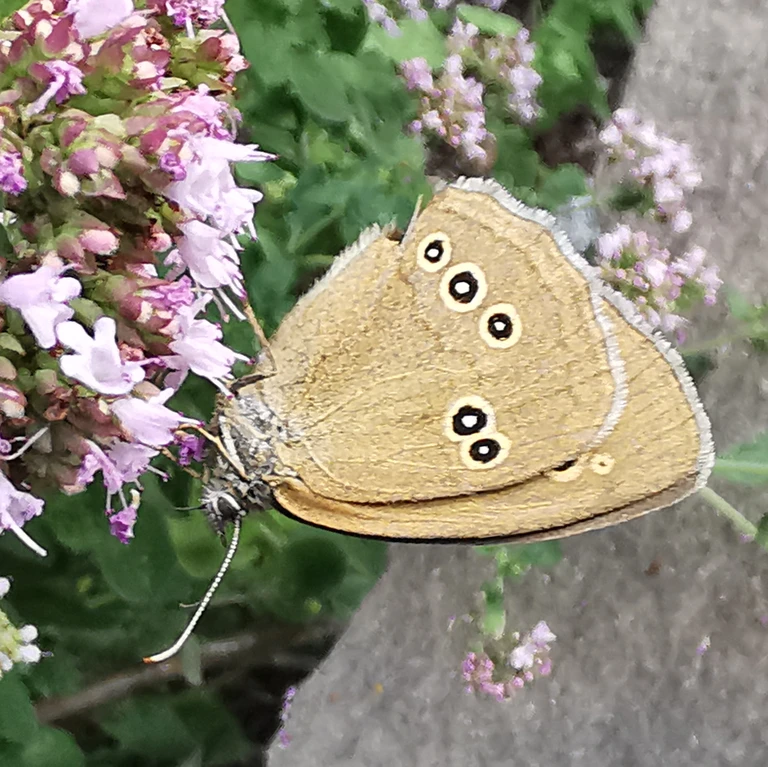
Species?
Aphantopus hyperantus
